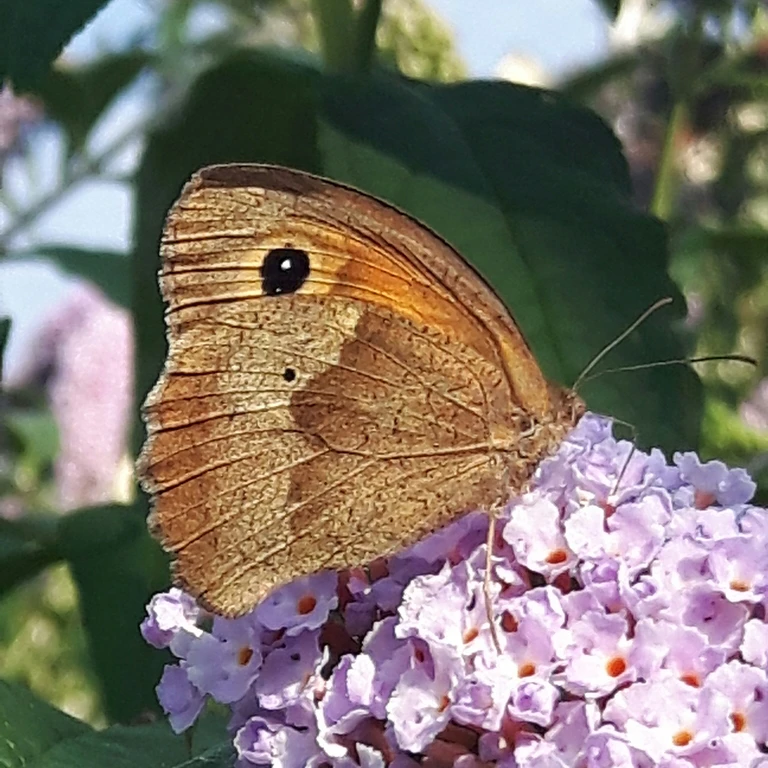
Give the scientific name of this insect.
Maniola jurtina
